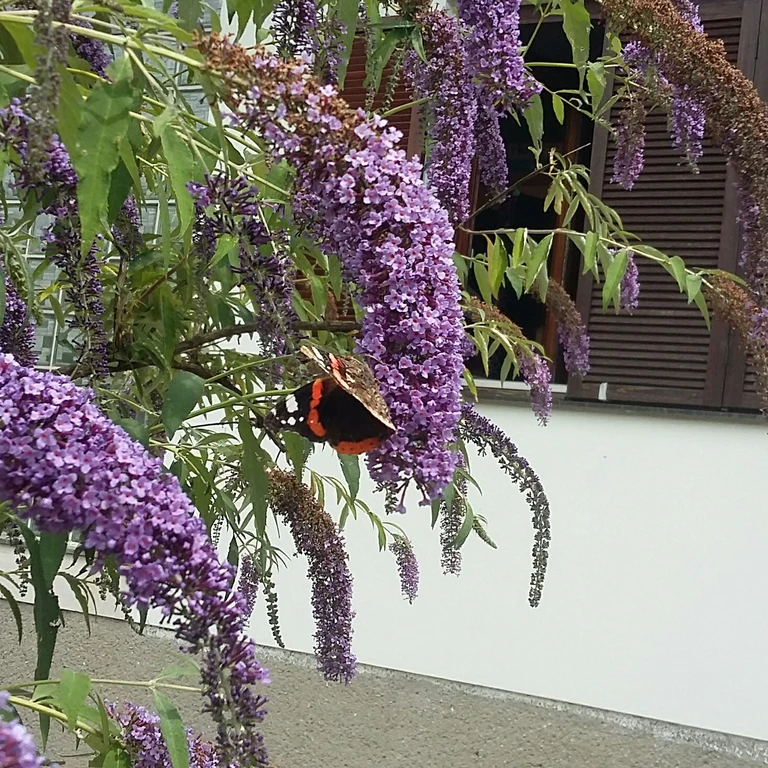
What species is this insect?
Vanessa atalanta
